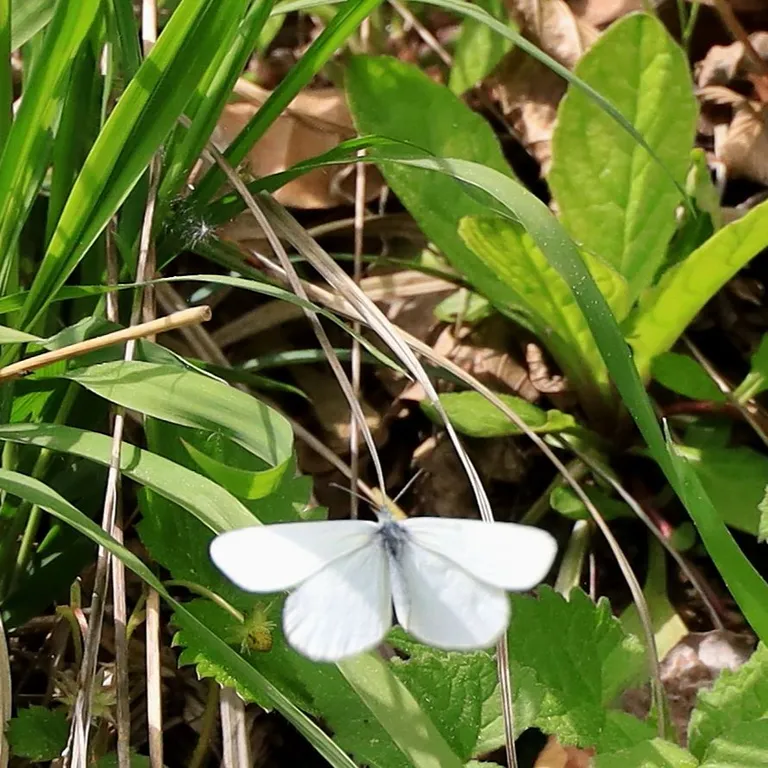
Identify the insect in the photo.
Leptidea sinapis/juvernica
